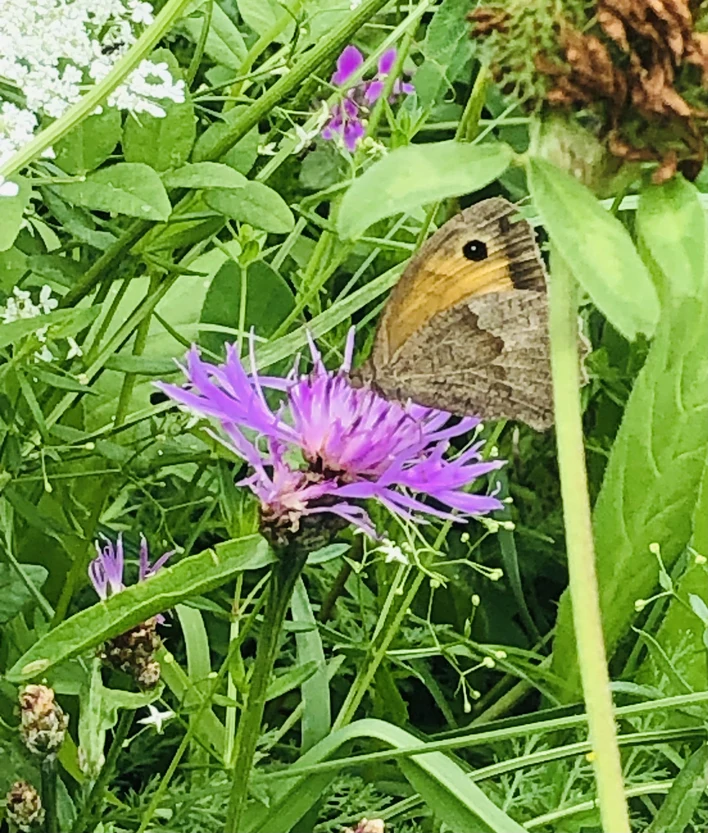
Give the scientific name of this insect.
Maniola jurtina
